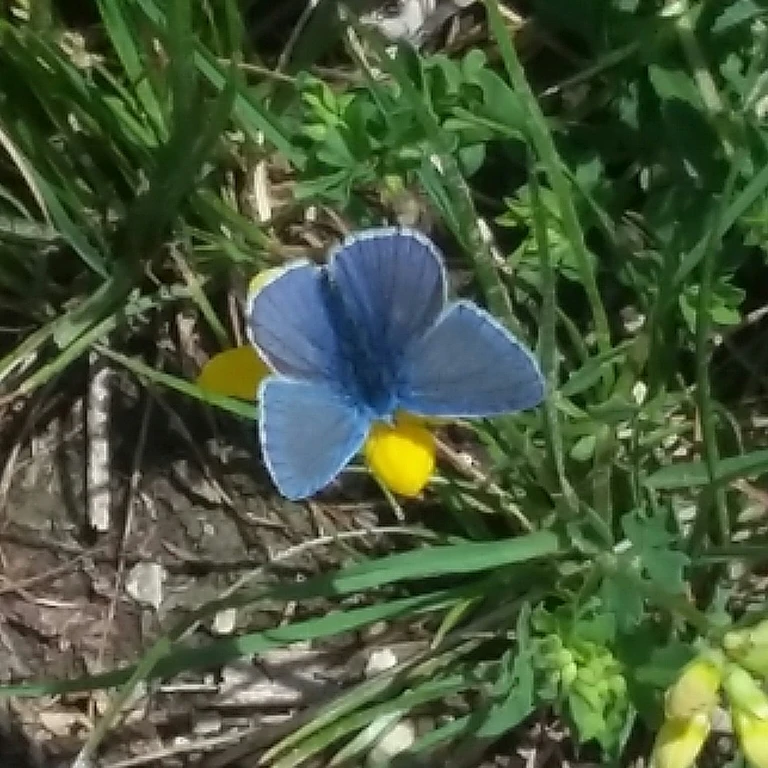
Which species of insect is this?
Polyommatus icarus
